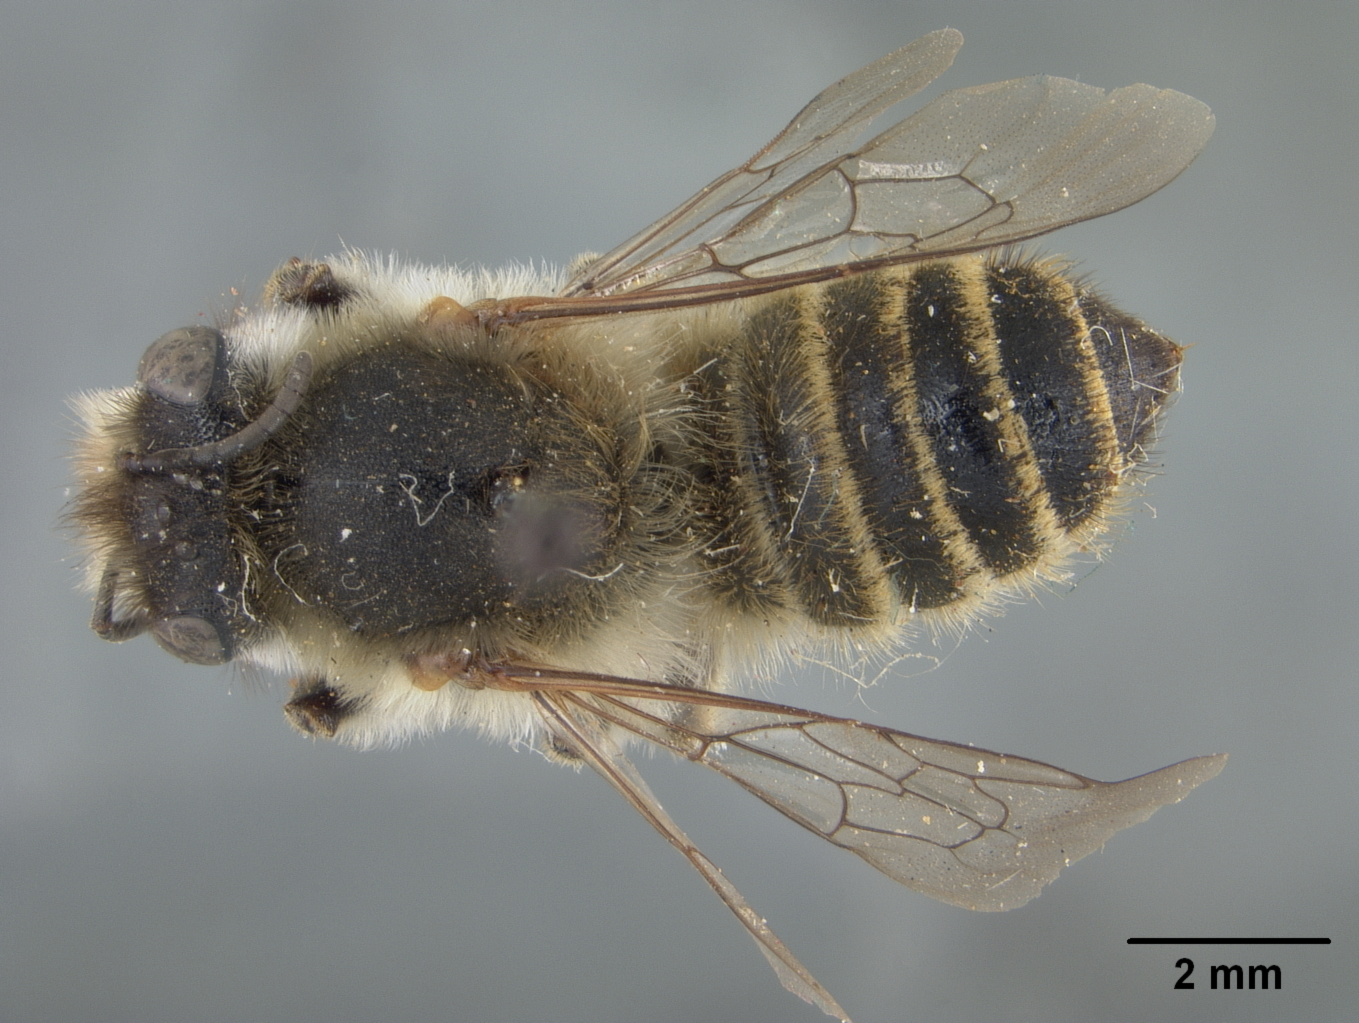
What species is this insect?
Megachile bentoni
